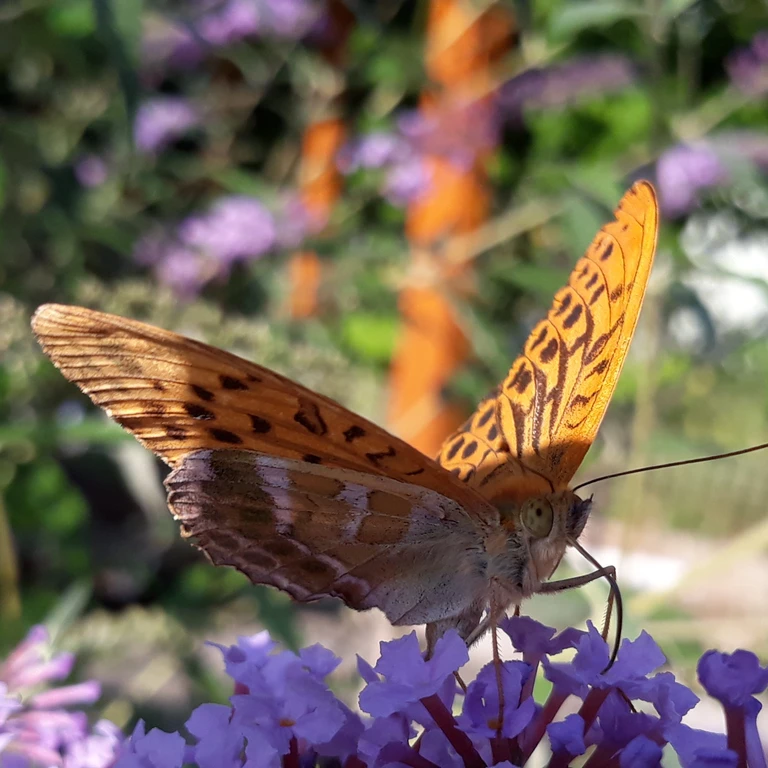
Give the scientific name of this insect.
Argynnis paphia
